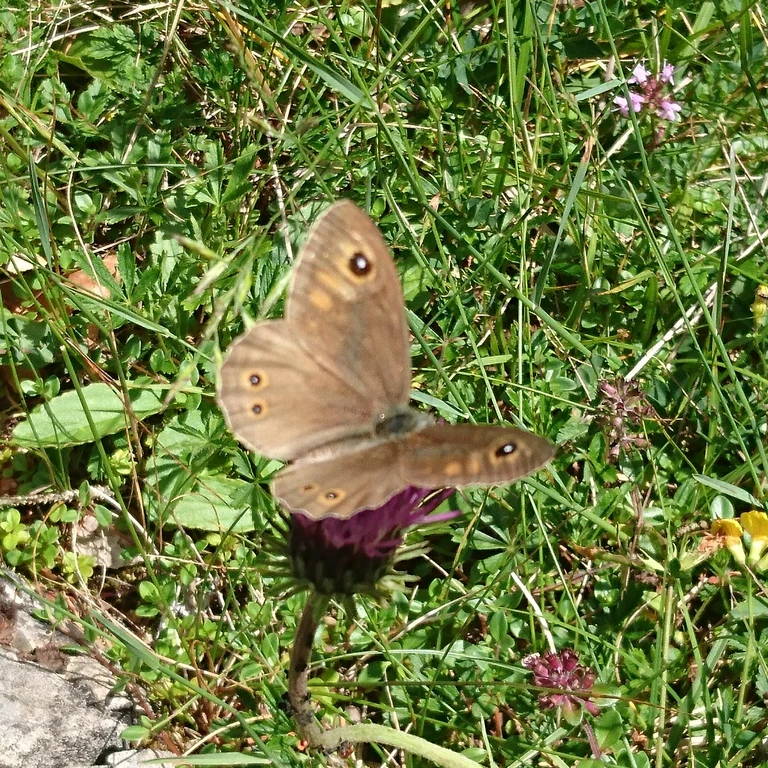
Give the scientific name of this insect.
Lasiommata maera (also Pararge maera)
